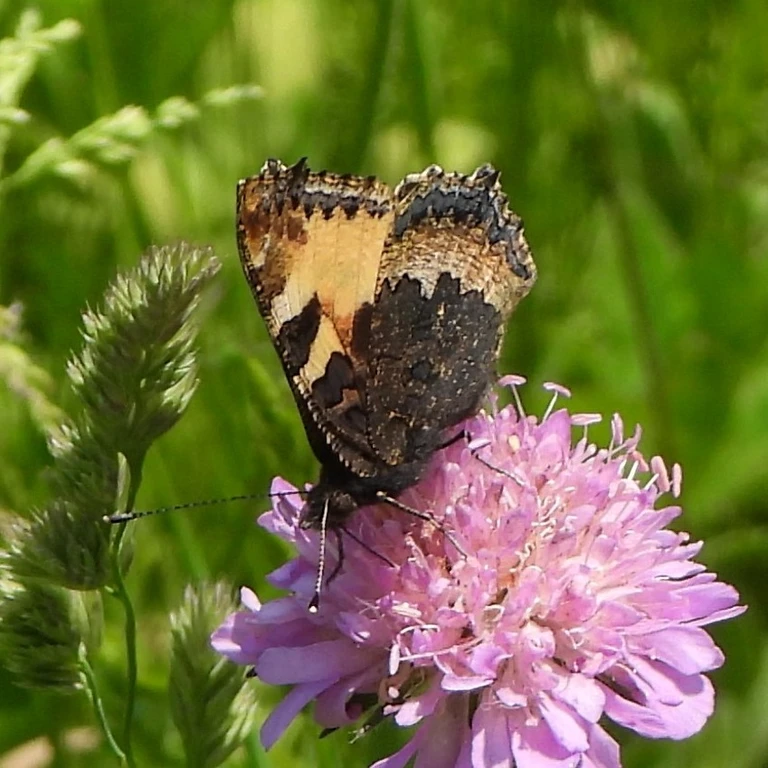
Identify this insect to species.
Aglais urticae
